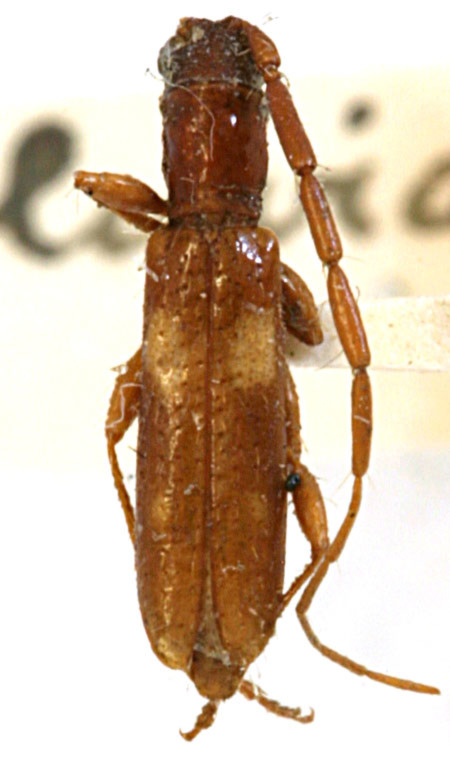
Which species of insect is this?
Heterachthes quadrimaculatus (also Heterachthes fluviatilis)
